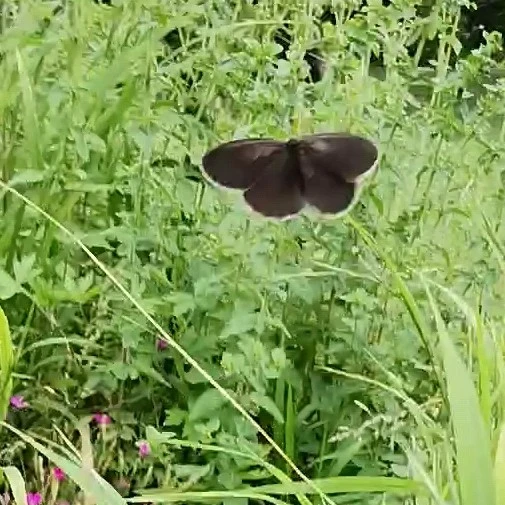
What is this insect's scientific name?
Aphantopus hyperantus
